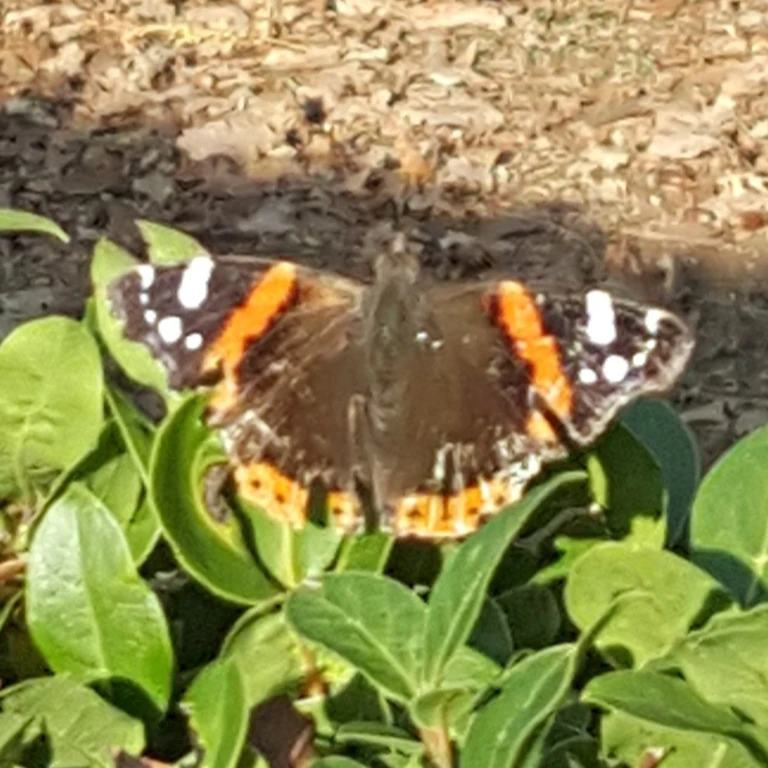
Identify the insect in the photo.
Vanessa atalanta
